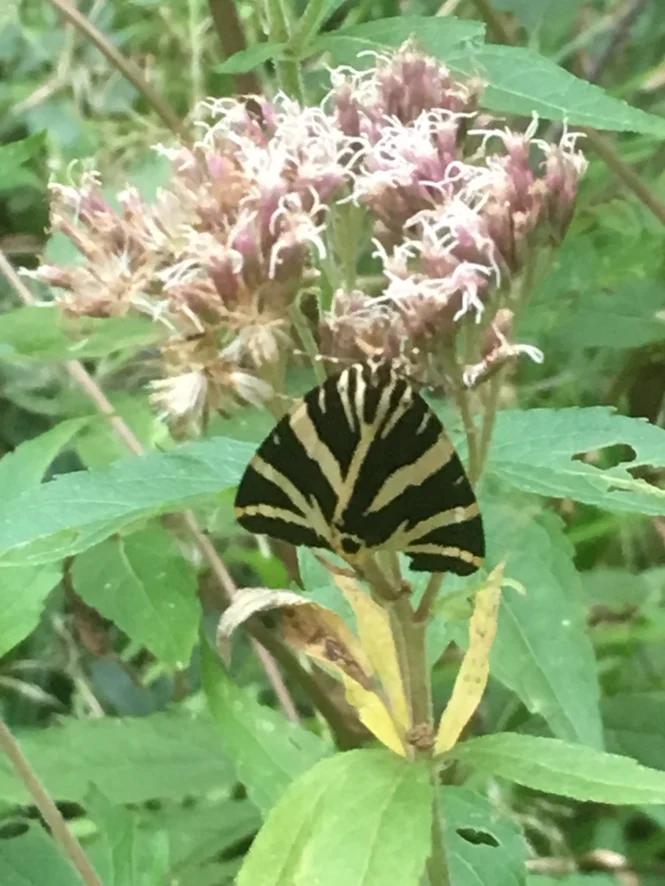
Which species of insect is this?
Euplagia quadripunctaria
